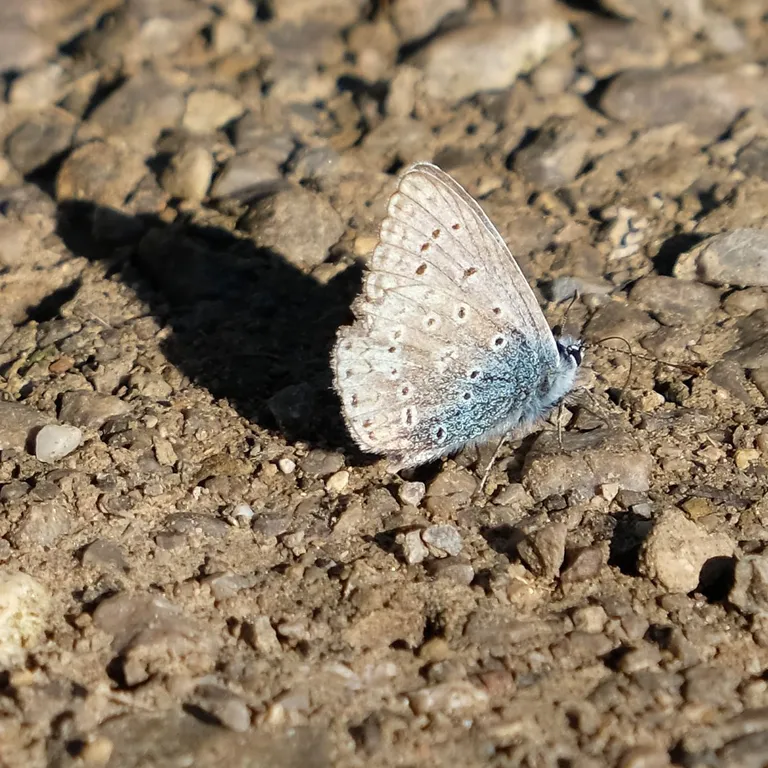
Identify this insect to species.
Polyommatus icarus
